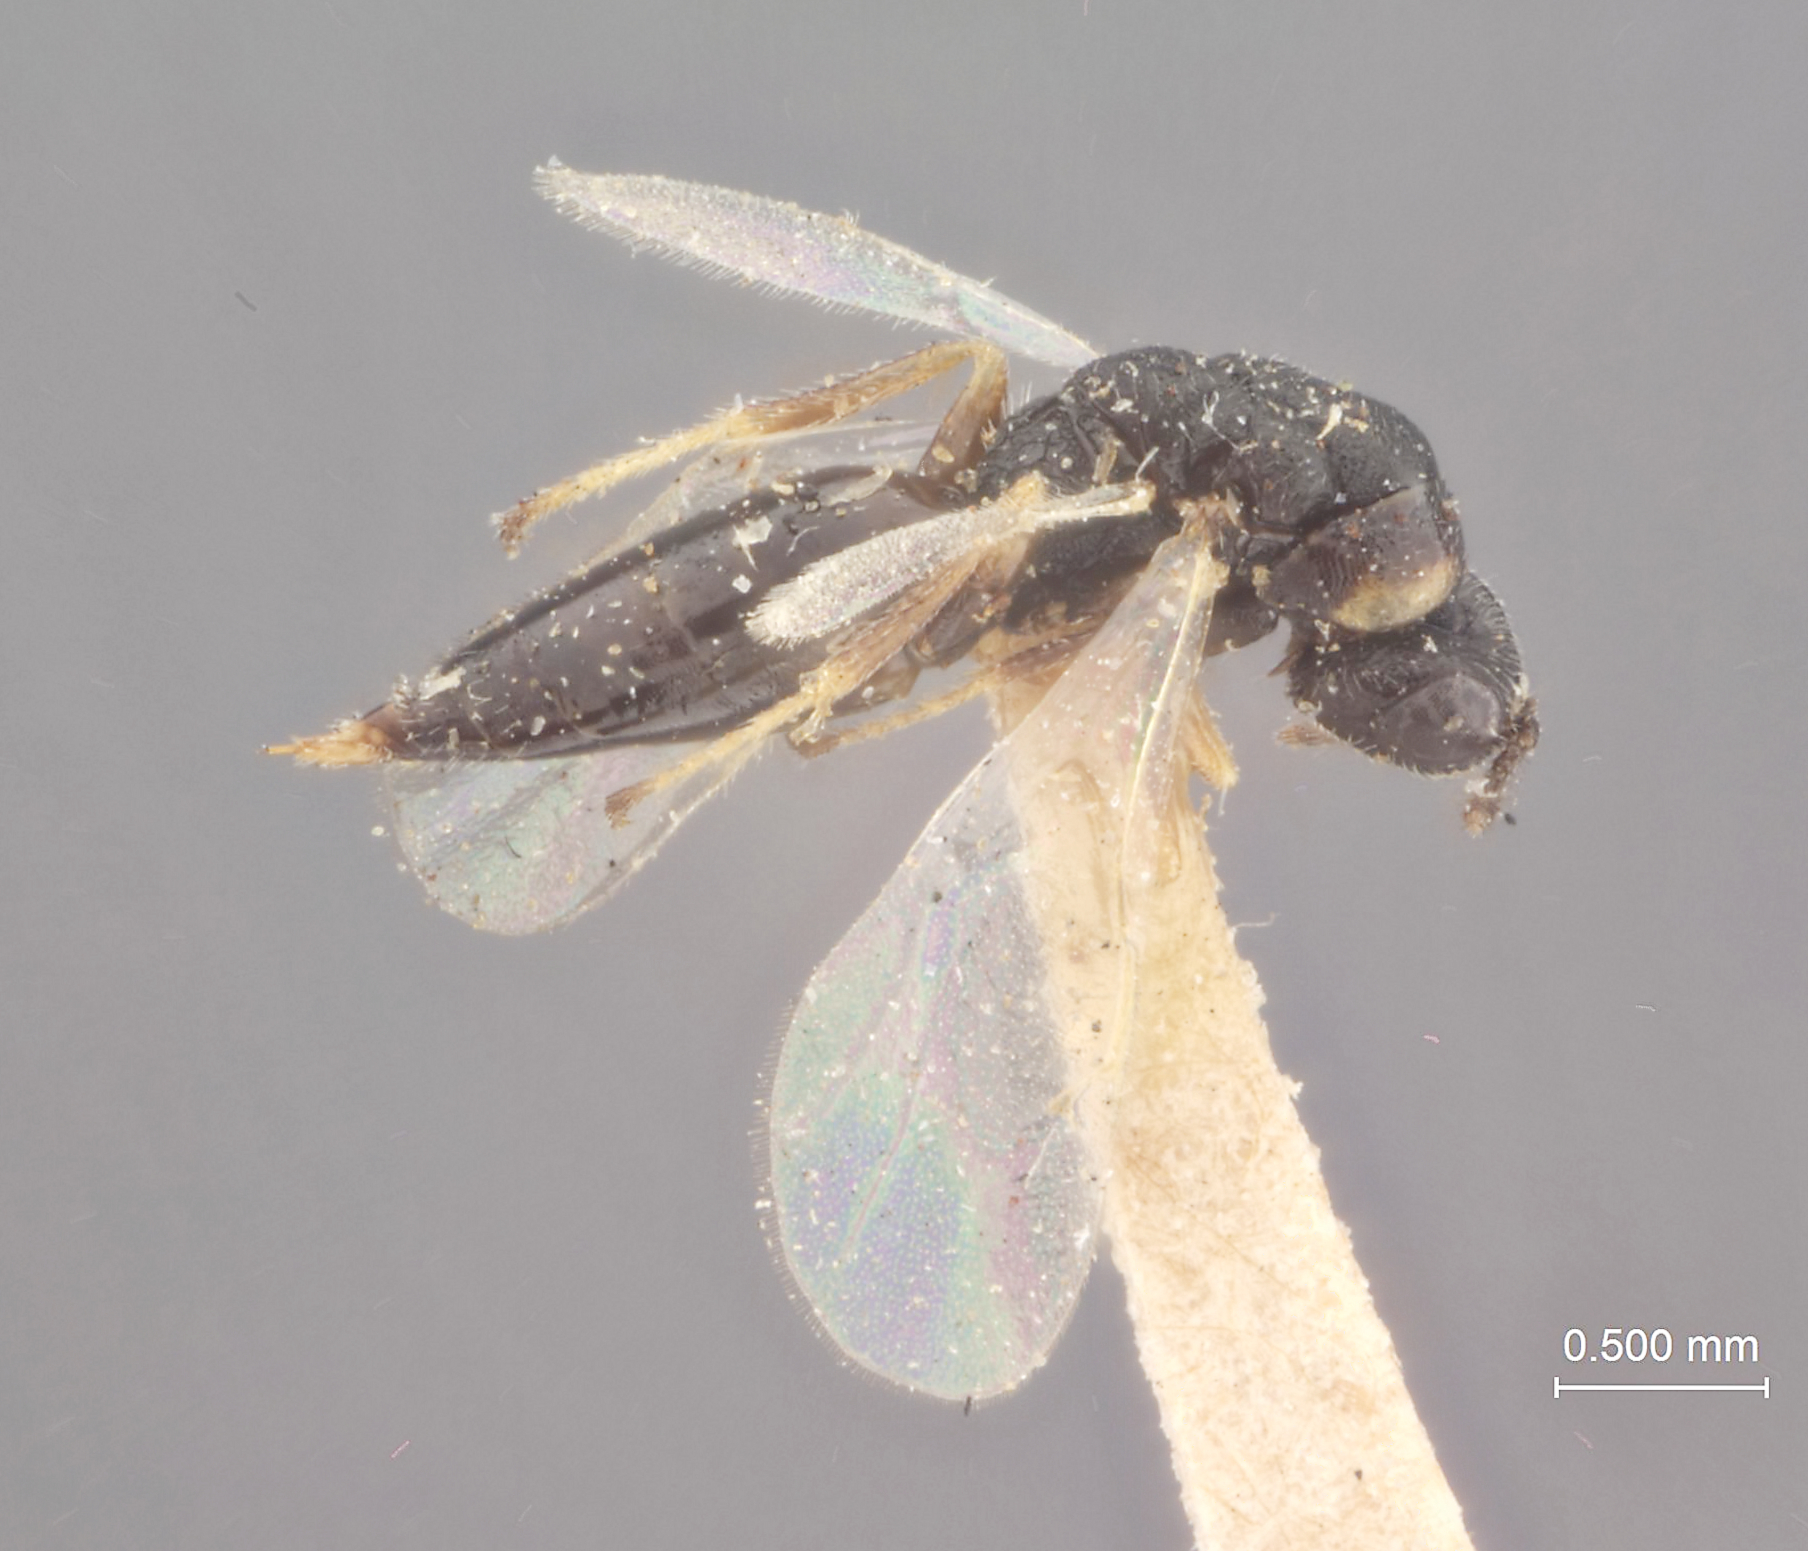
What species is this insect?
Harmolita gillettei
